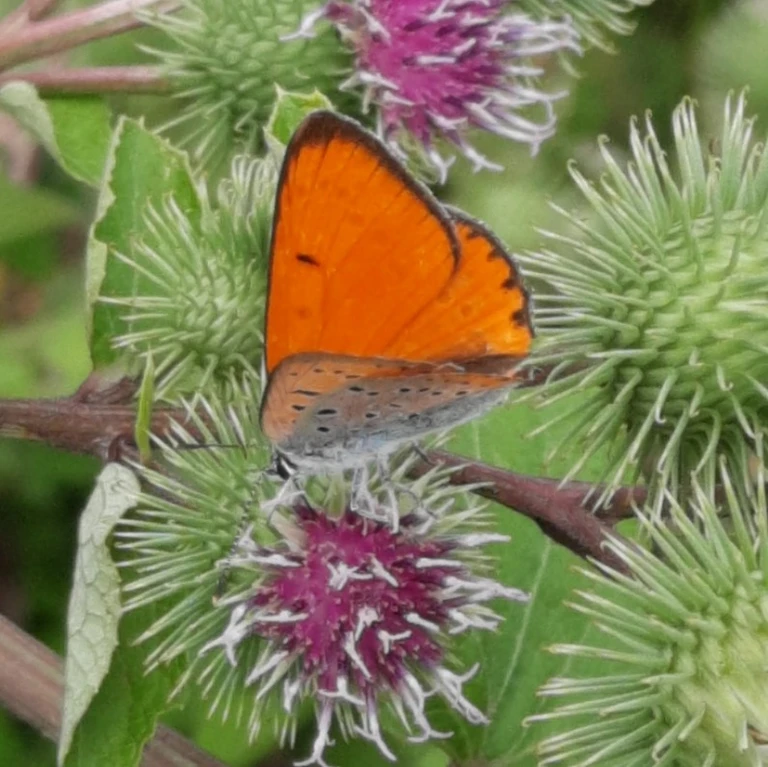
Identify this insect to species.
Lycaena dispar
